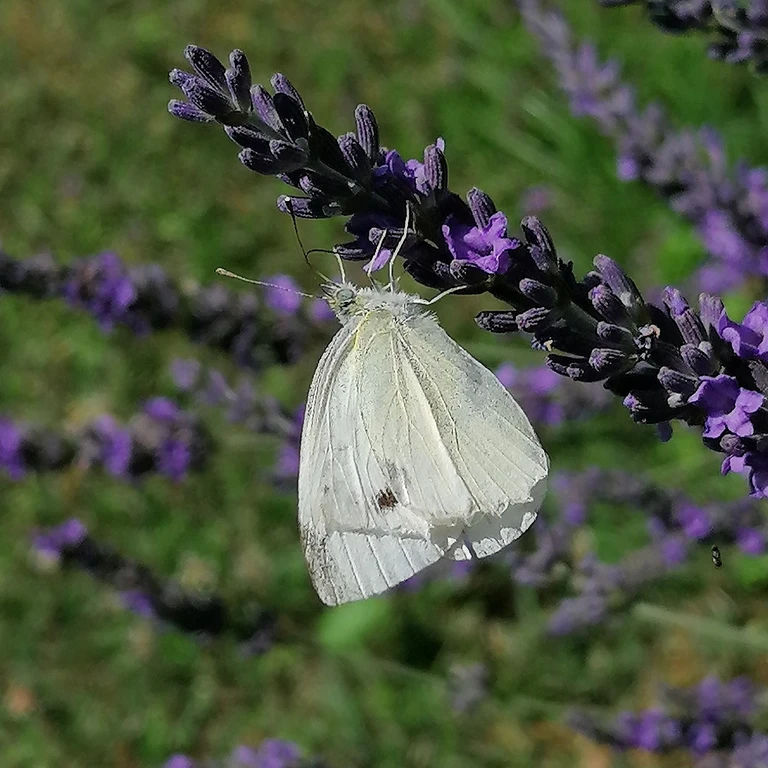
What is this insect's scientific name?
Pieris rapae
